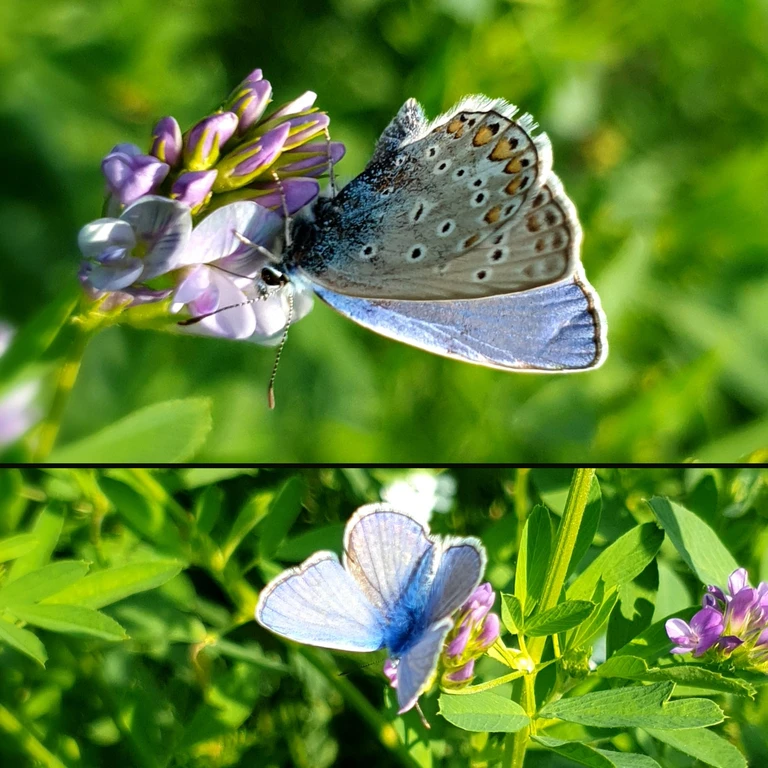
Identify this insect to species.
Polyommatus icarus
